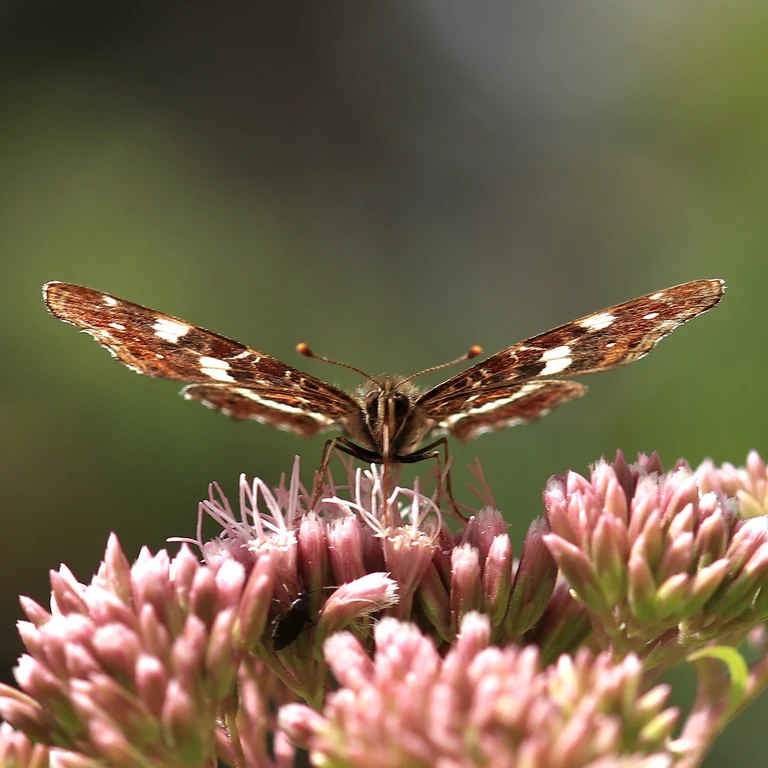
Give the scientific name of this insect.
Araschnia levana
